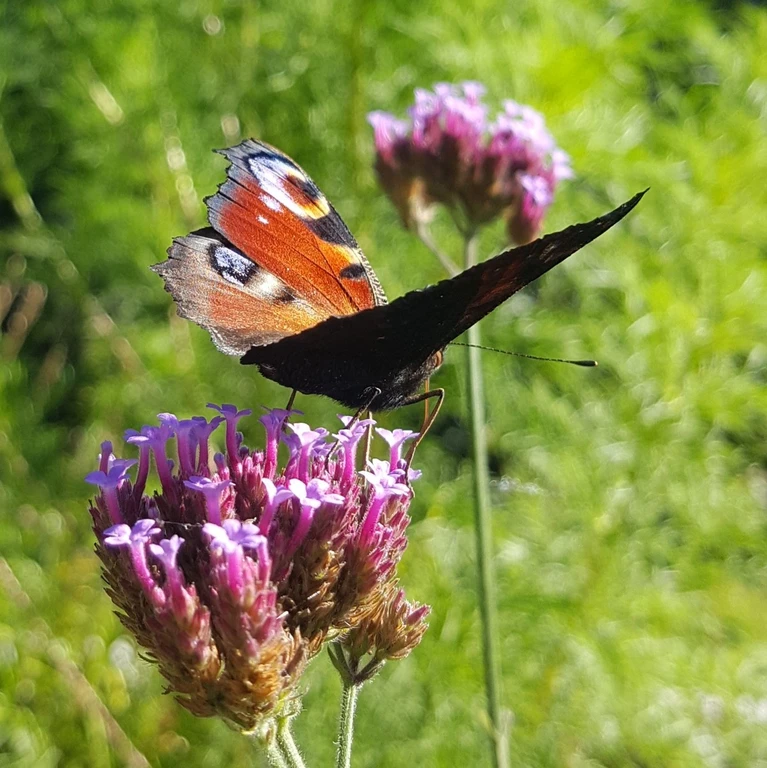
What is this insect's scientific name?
Aglais io
